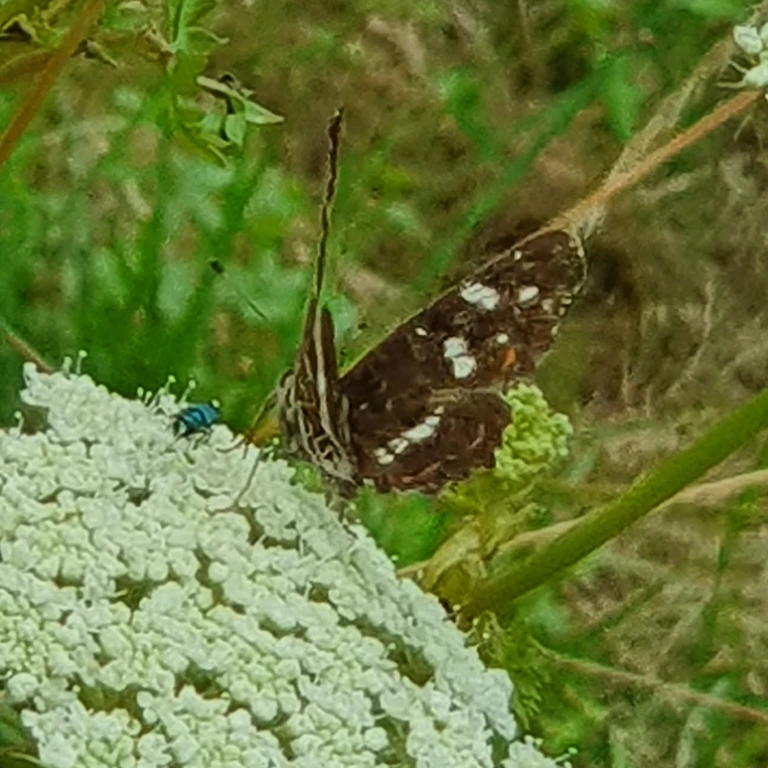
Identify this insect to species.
Araschnia levana
